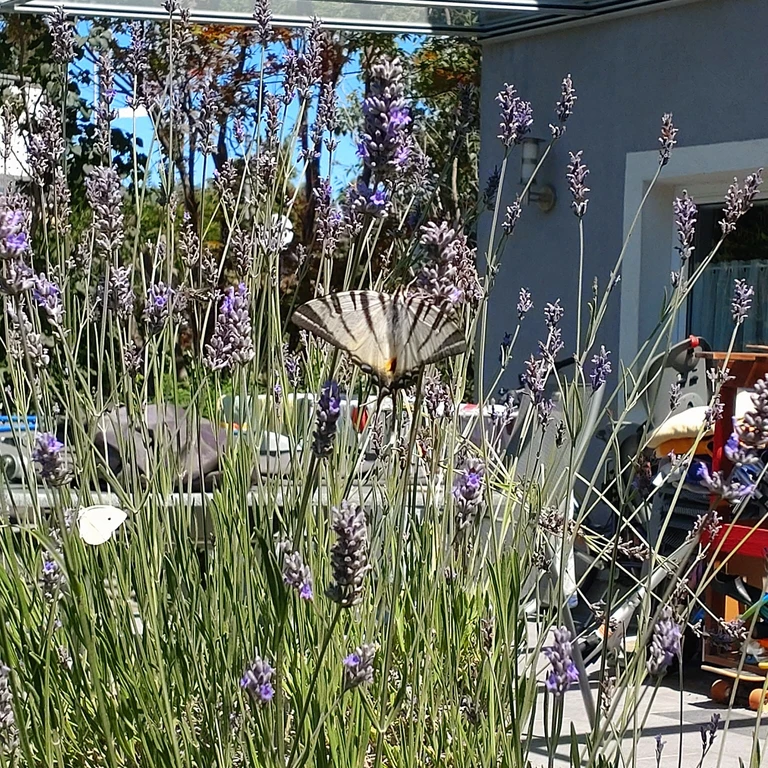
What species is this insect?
Iphiclides podalirius
